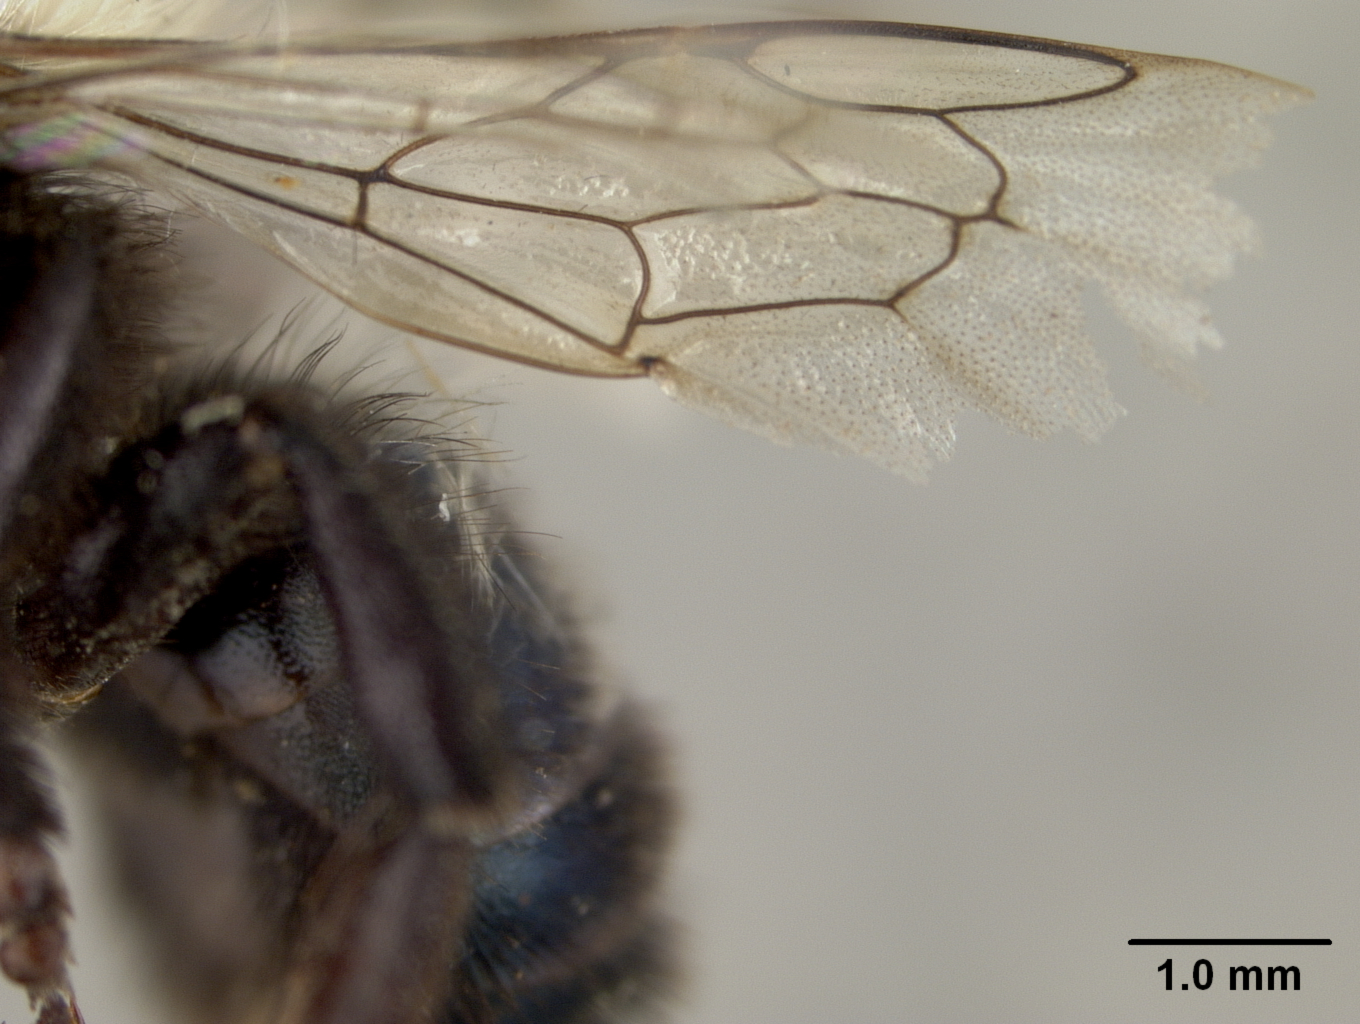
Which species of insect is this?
Osmia tanneri
